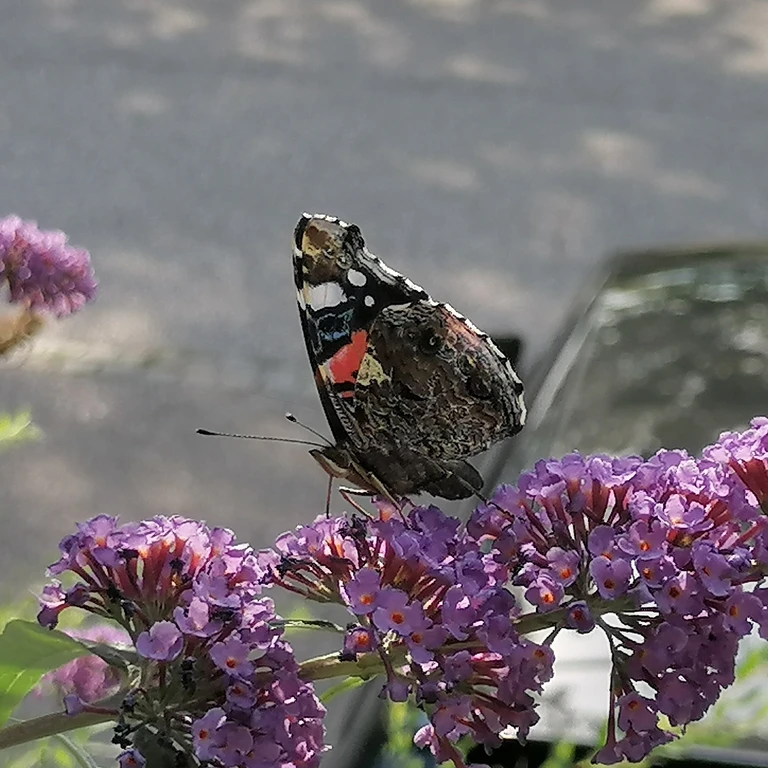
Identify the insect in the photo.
Vanessa atalanta
